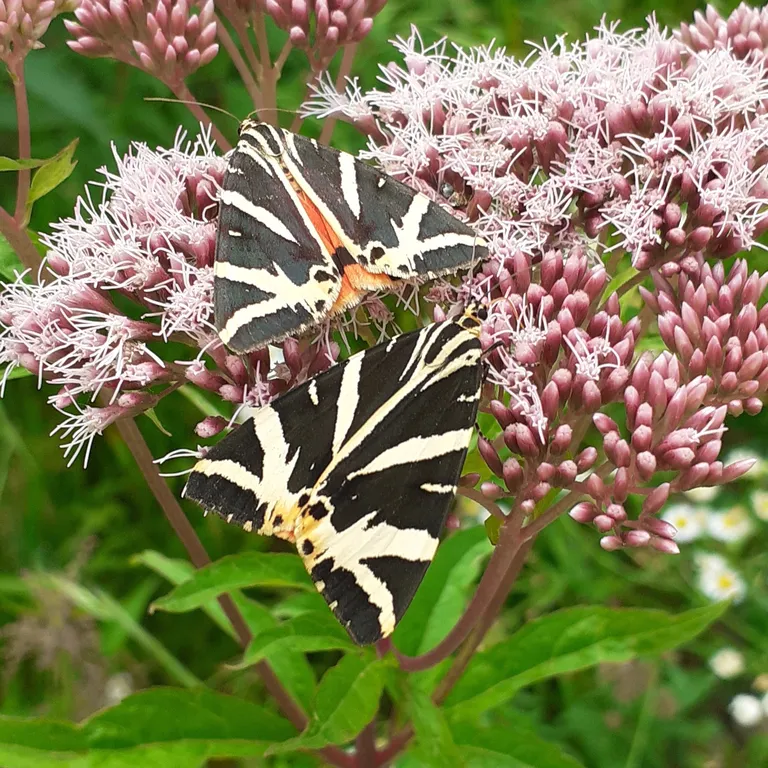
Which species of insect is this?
Euplagia quadripunctaria
